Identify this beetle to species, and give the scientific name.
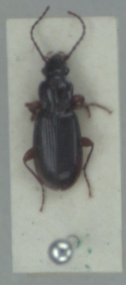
Patrobus assimilis
